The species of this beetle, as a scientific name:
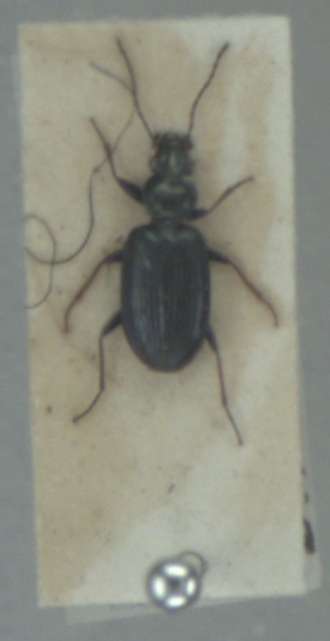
Bembidion atrocaeruleum
